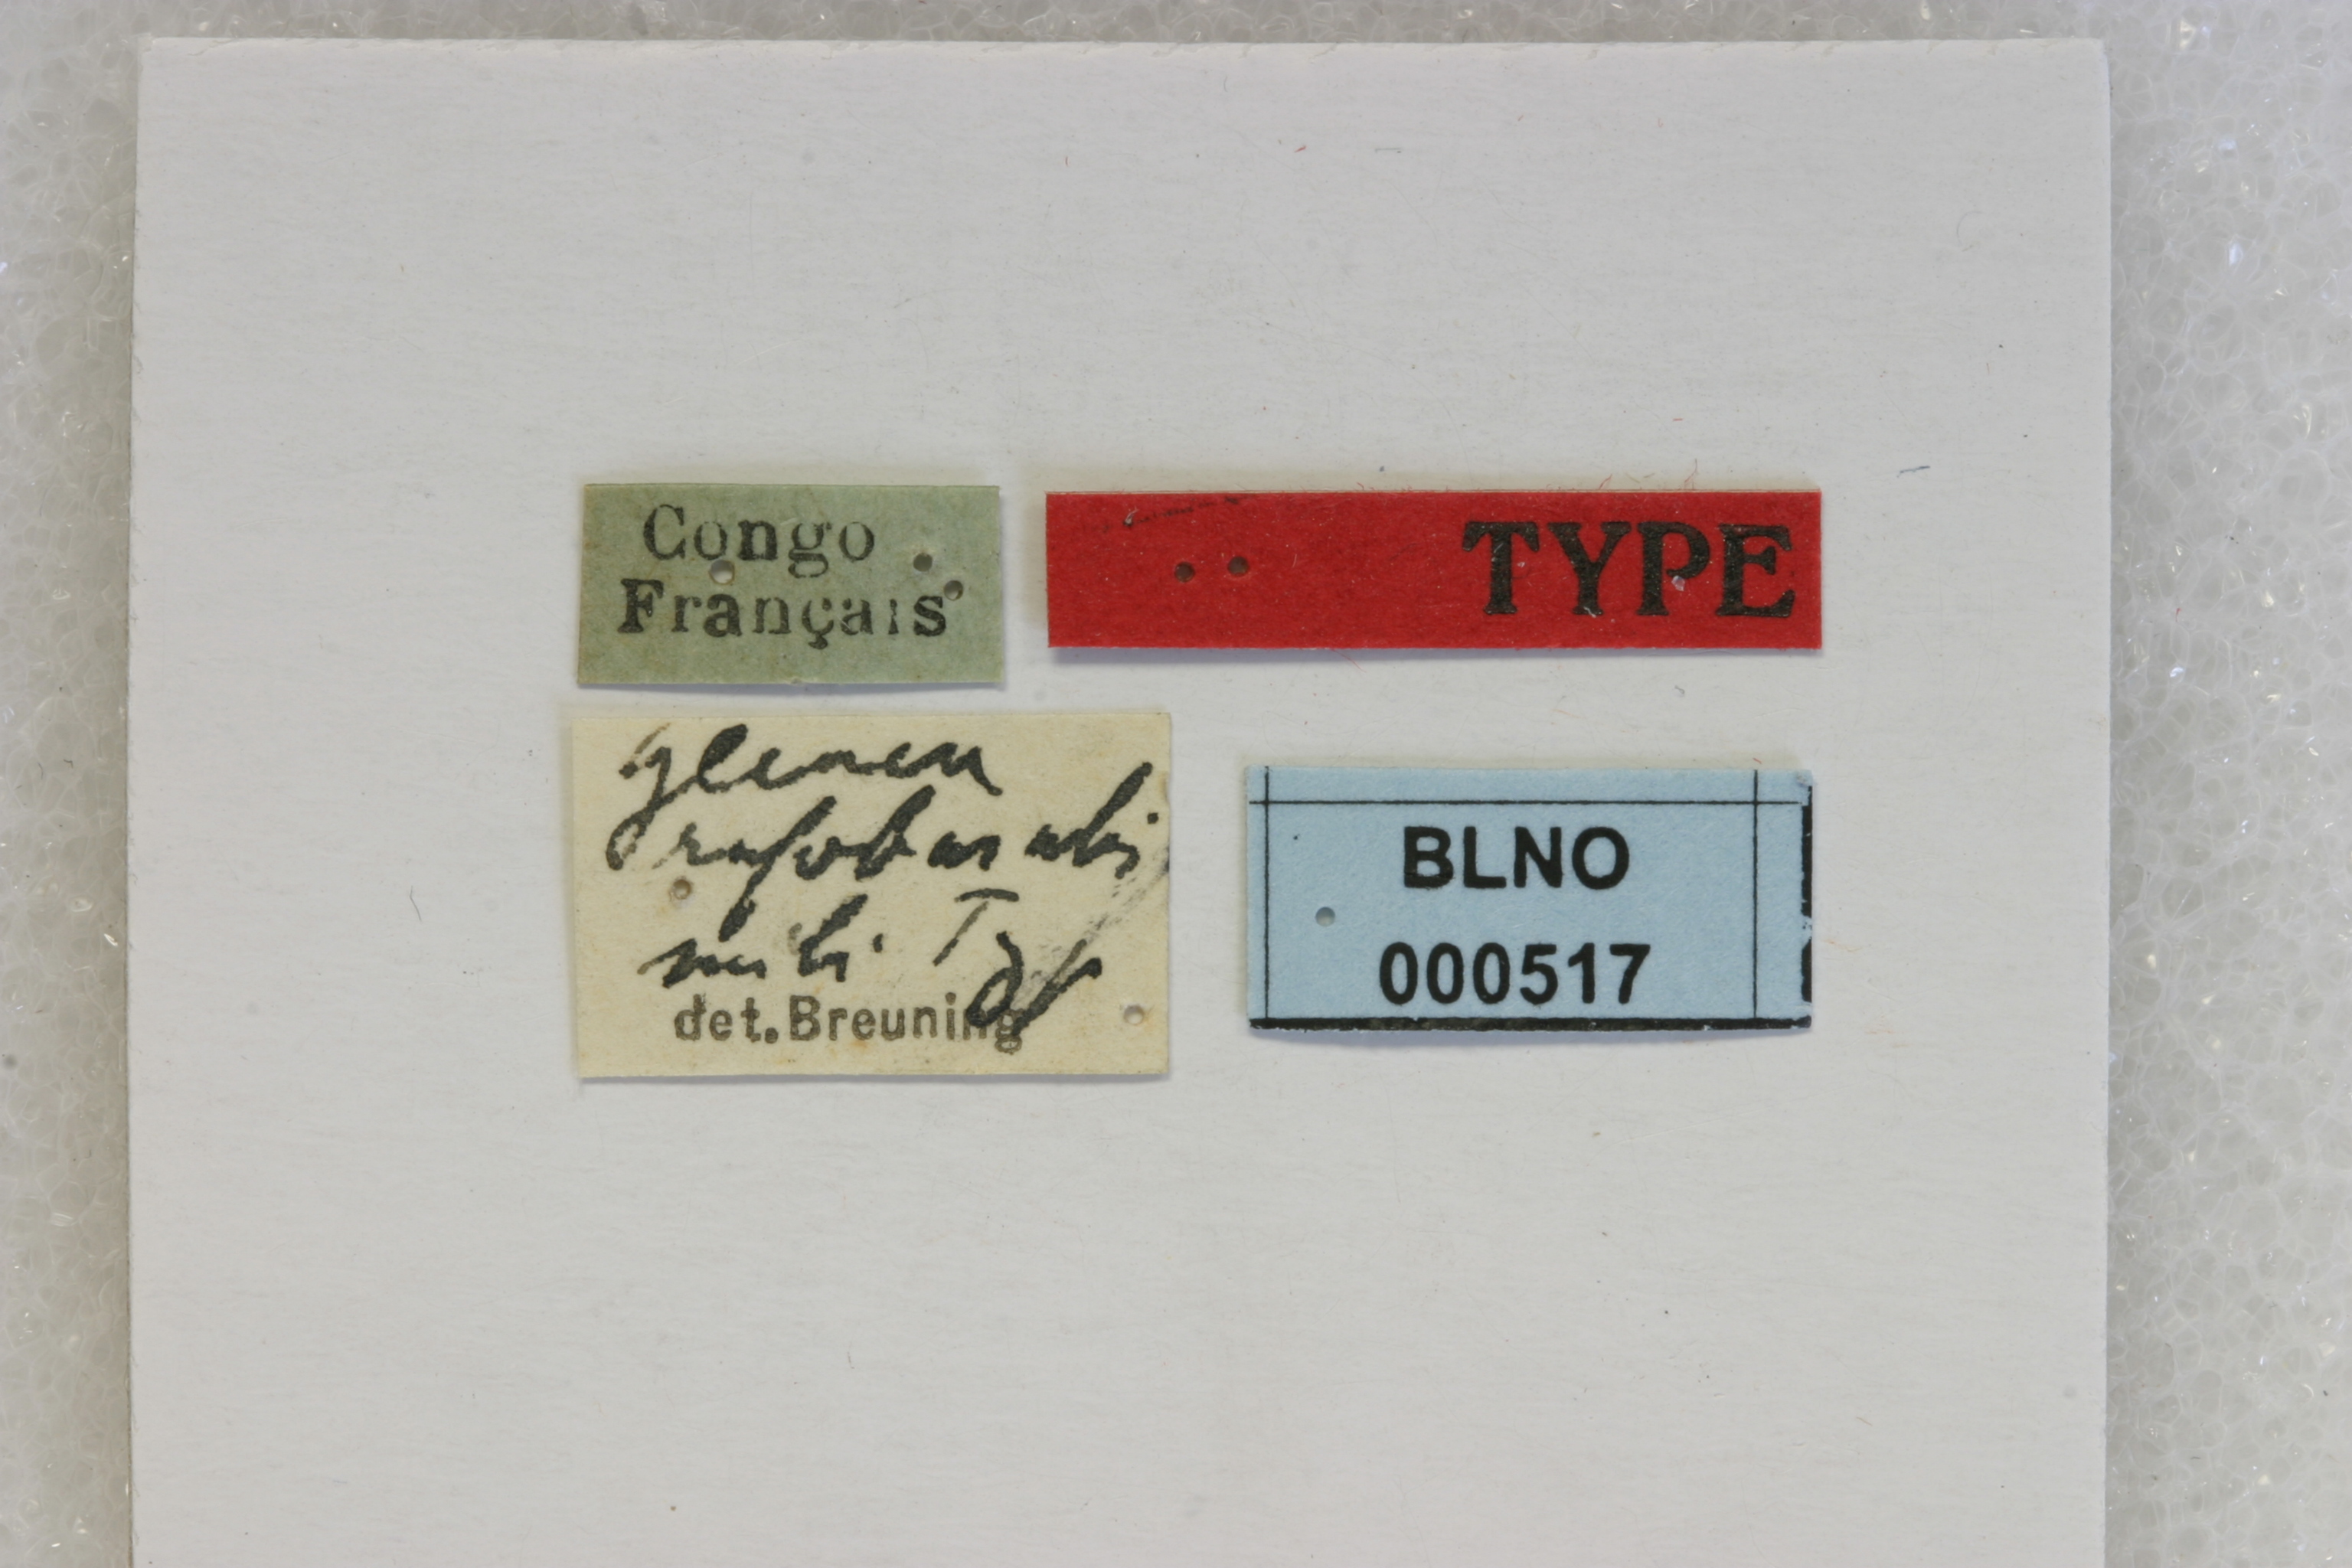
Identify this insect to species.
Glenea rufobasalis
